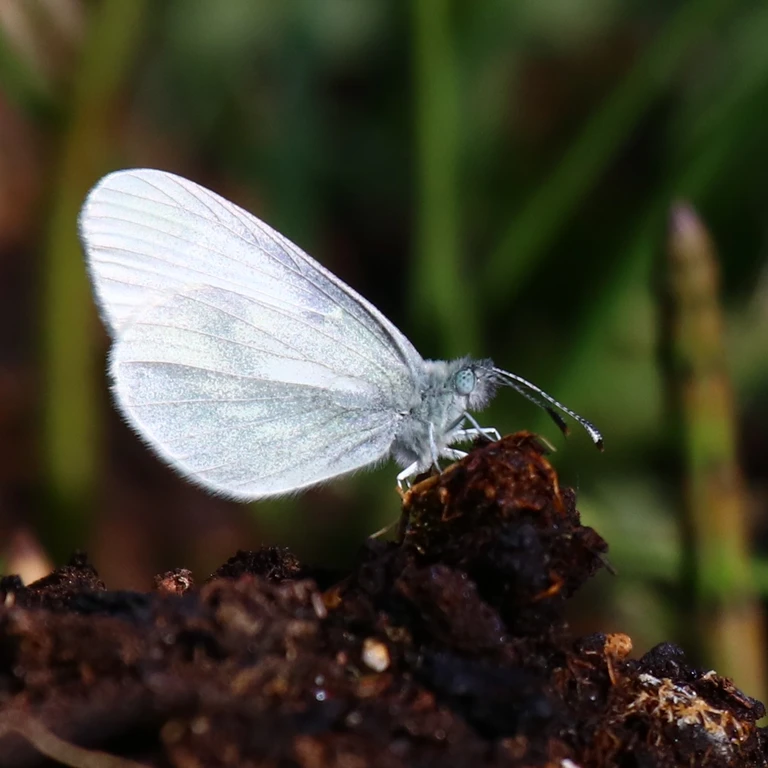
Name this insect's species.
Leptidea sinapis/juvernica
